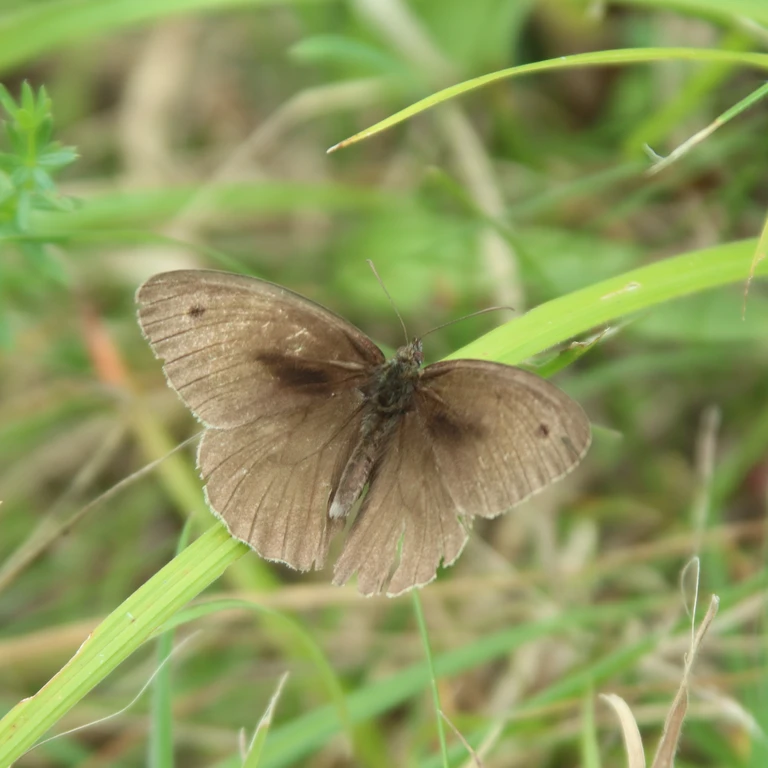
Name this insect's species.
Maniola jurtina
